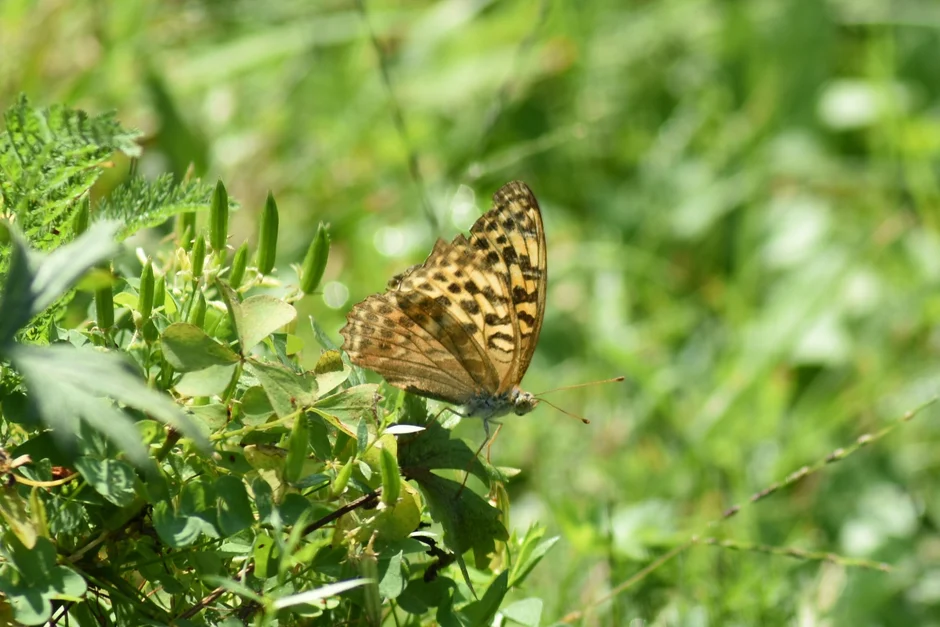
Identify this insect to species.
Argynnis paphia
